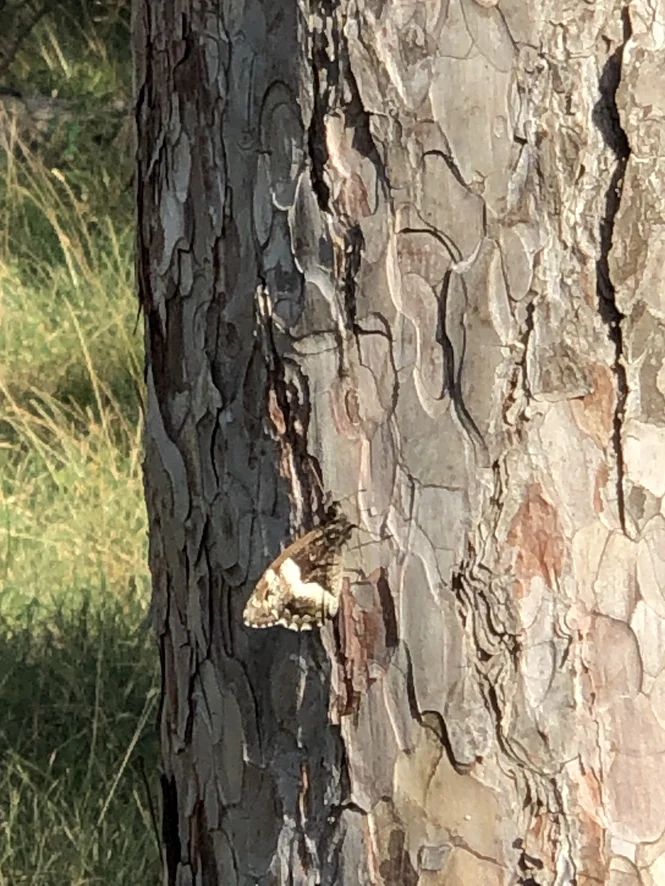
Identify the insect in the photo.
Hipparchia alcyone
